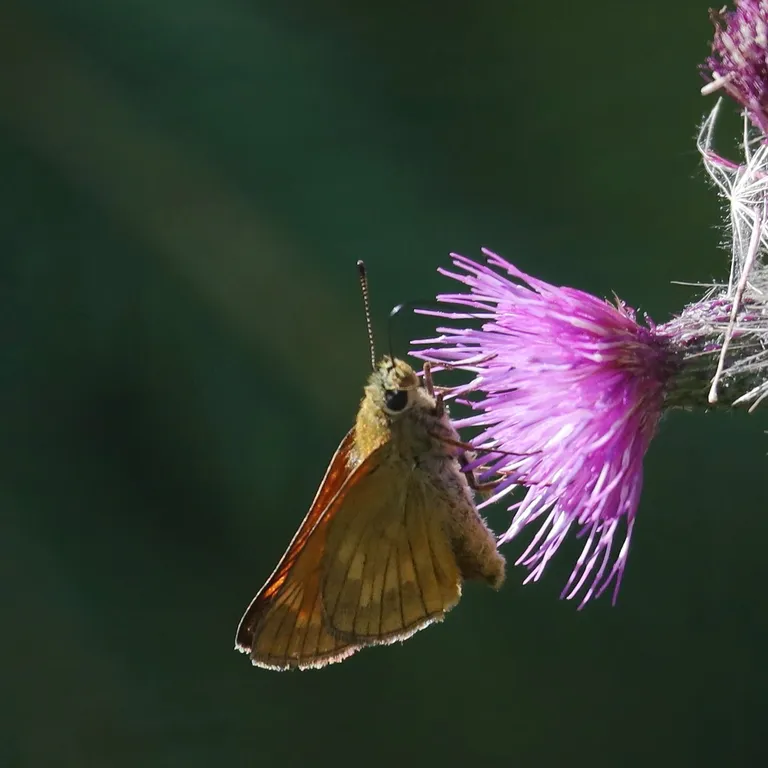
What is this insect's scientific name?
Ochlodes sylvanus (also Ochlodes venata)
